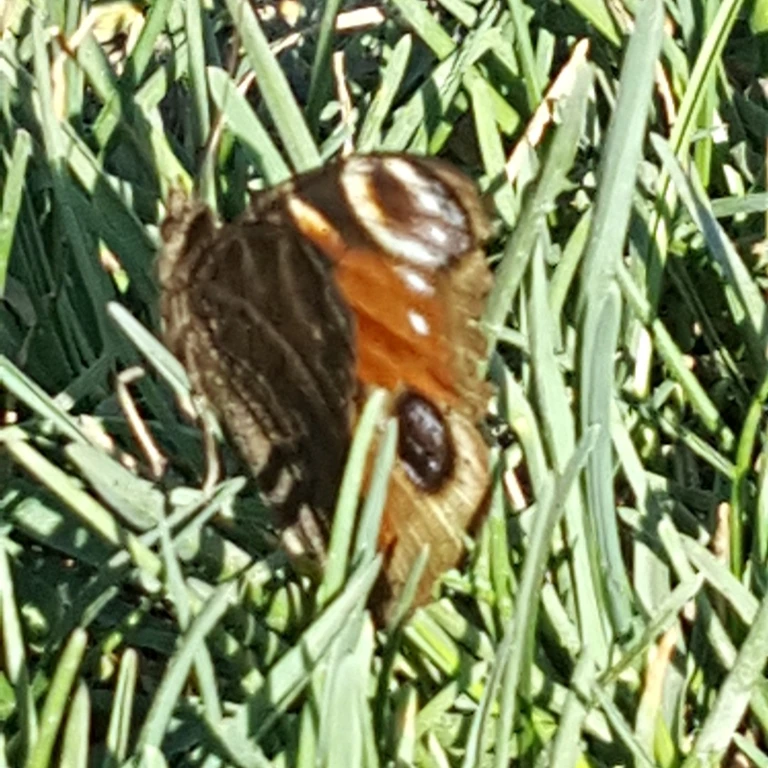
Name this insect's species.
Aglais io
